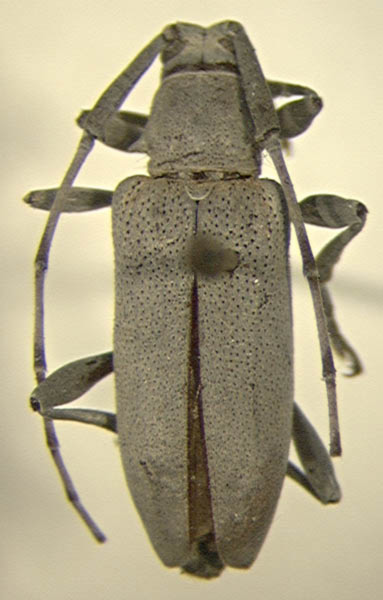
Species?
Canidia canescens (also Canidiopsis canescens)
